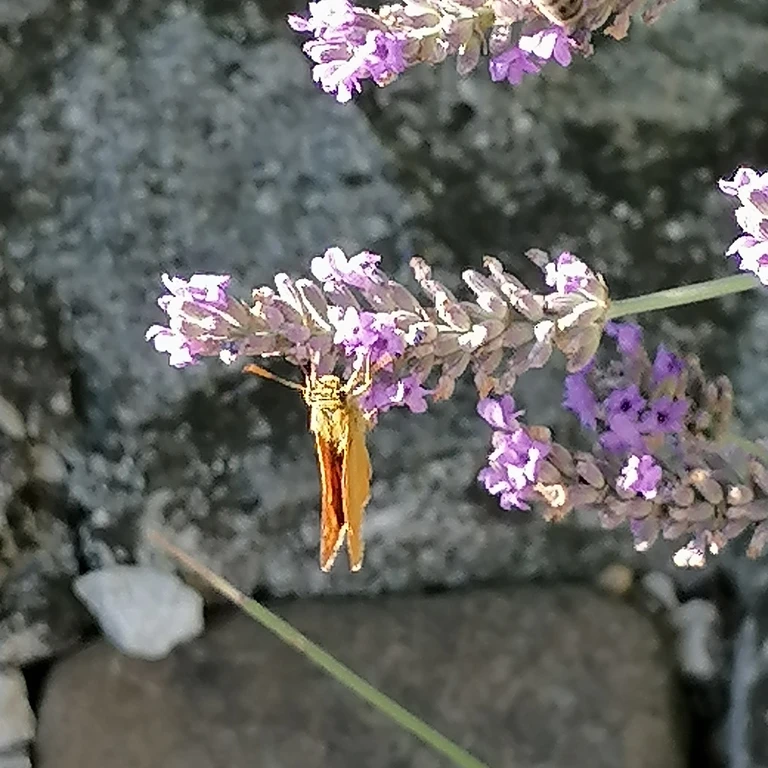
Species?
Ochlodes sylvanus (also Ochlodes venata)
